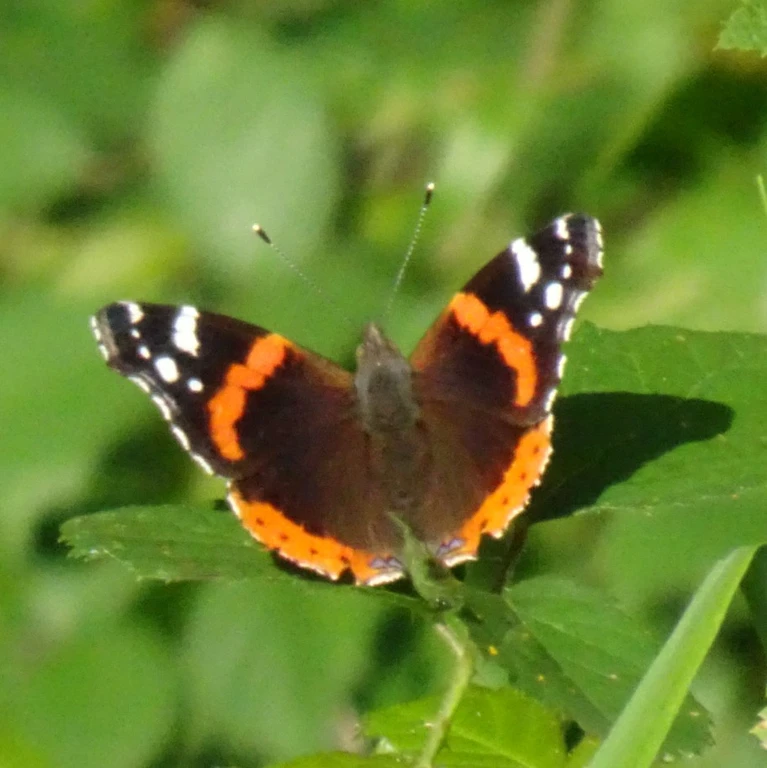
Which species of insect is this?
Vanessa atalanta
